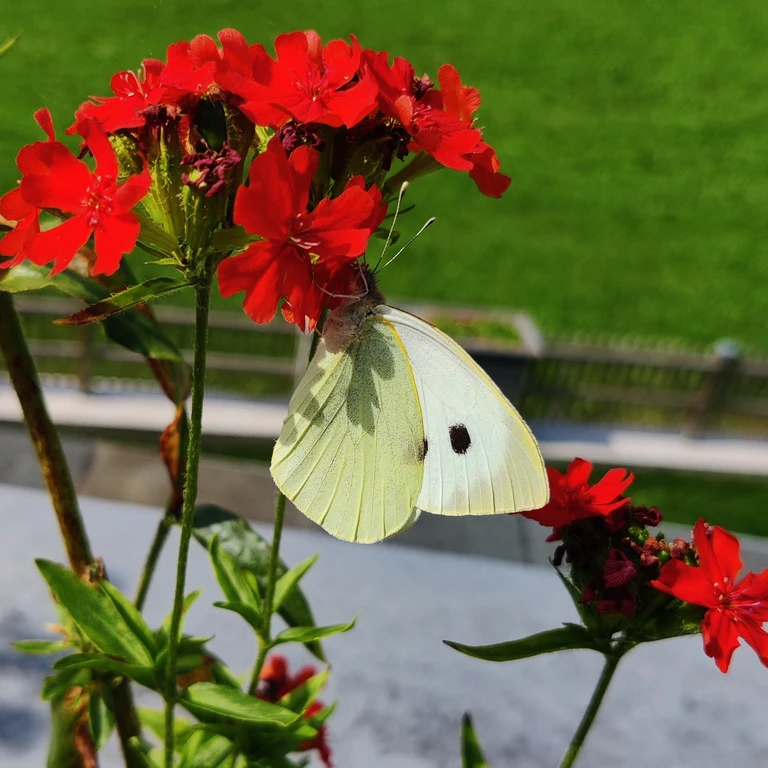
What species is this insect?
Pieris brassicae
